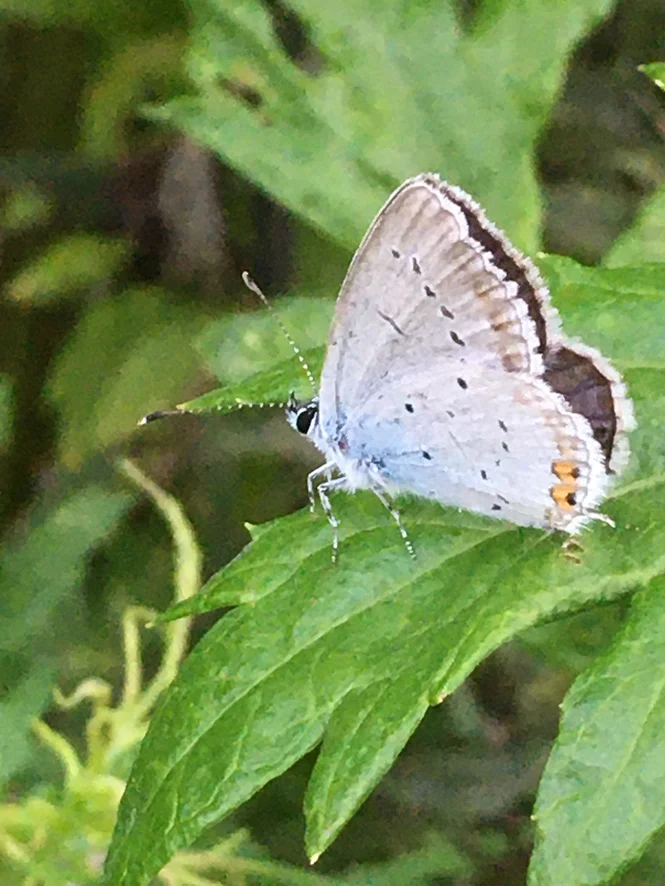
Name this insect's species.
Cupido argiades (also Elkalyce argiades)
